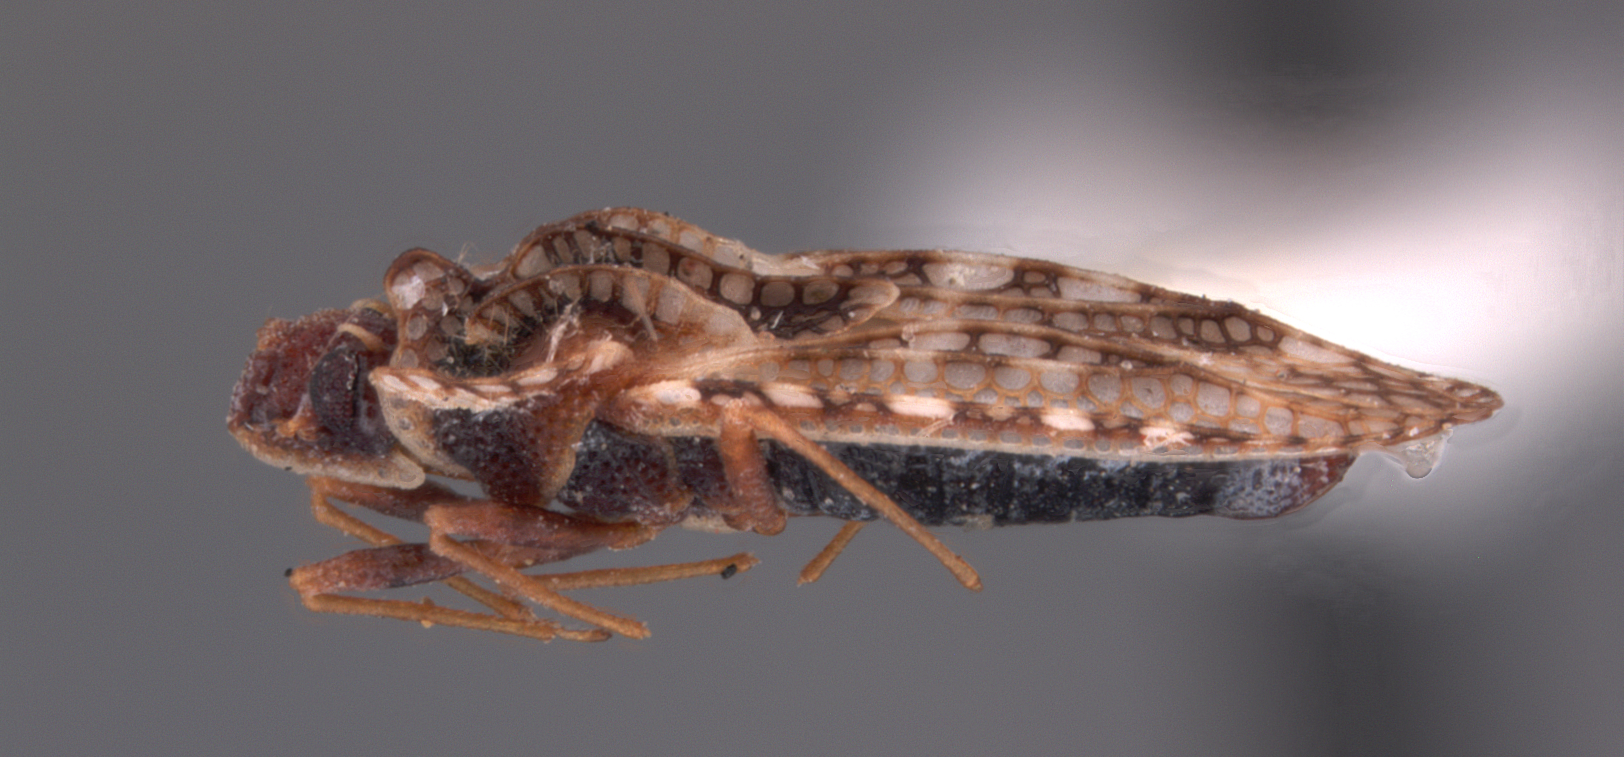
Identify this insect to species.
Dictyonota pakistana
